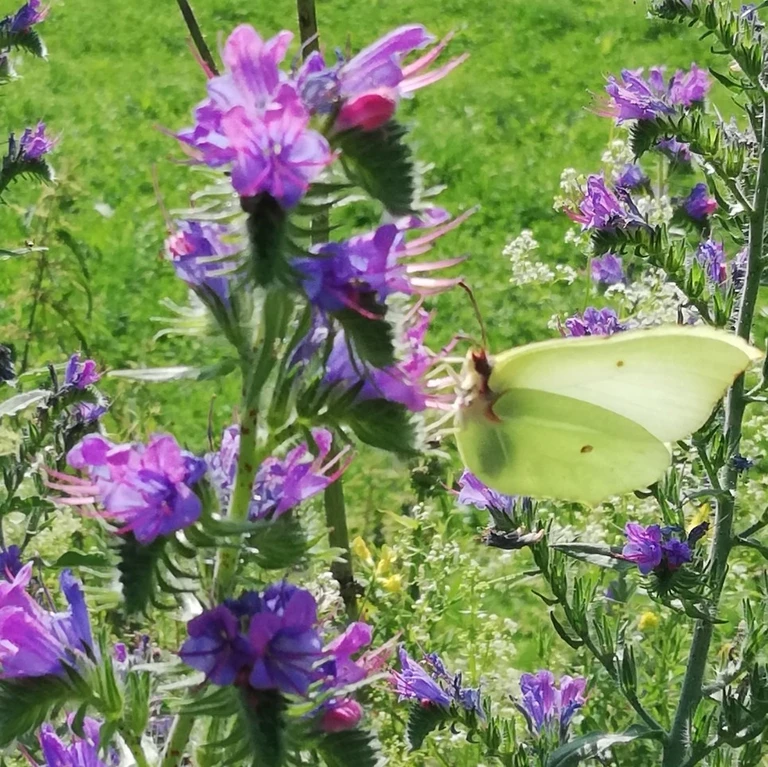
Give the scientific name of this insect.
Gonepteryx rhamni
